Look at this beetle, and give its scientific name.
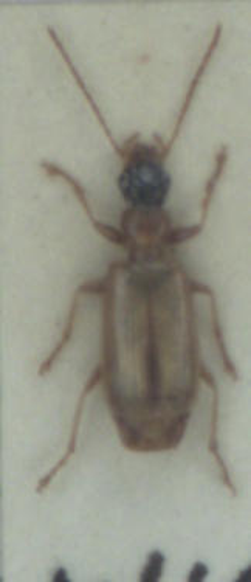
Demetrias atricapillus
